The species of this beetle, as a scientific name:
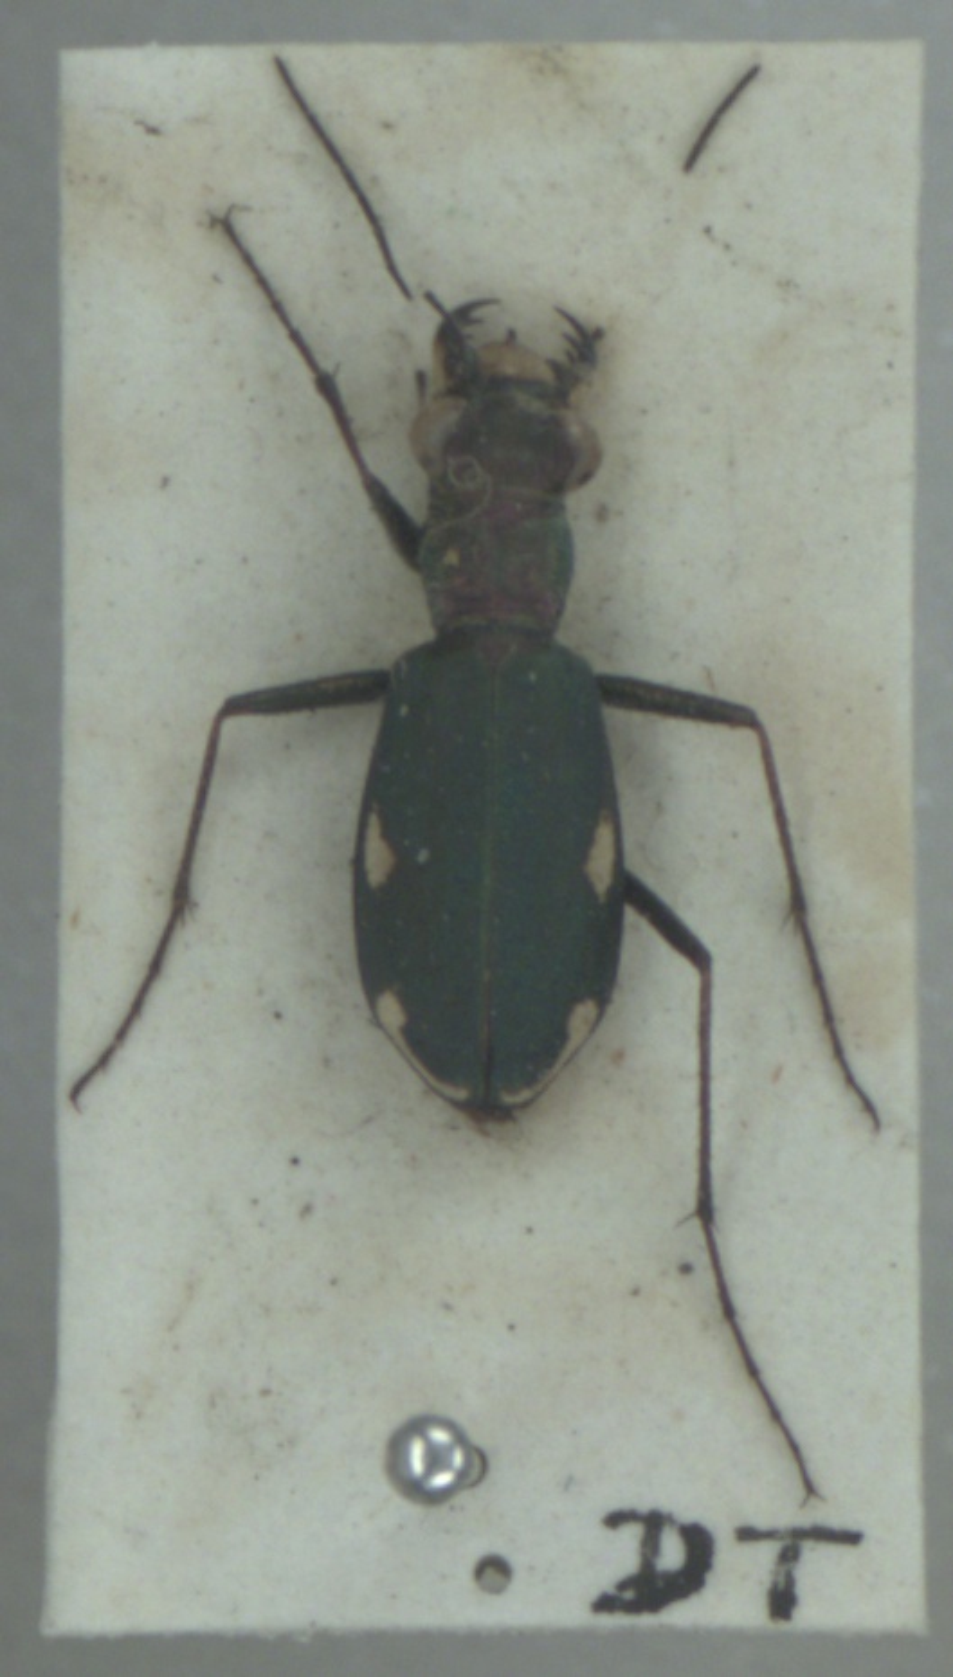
Cylindera germanica
